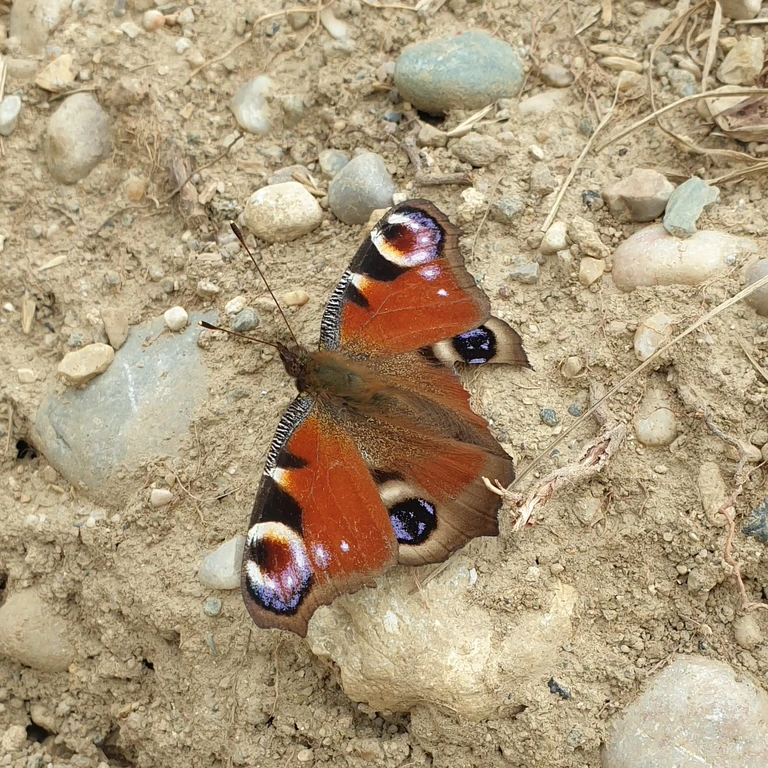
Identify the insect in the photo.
Aglais io
